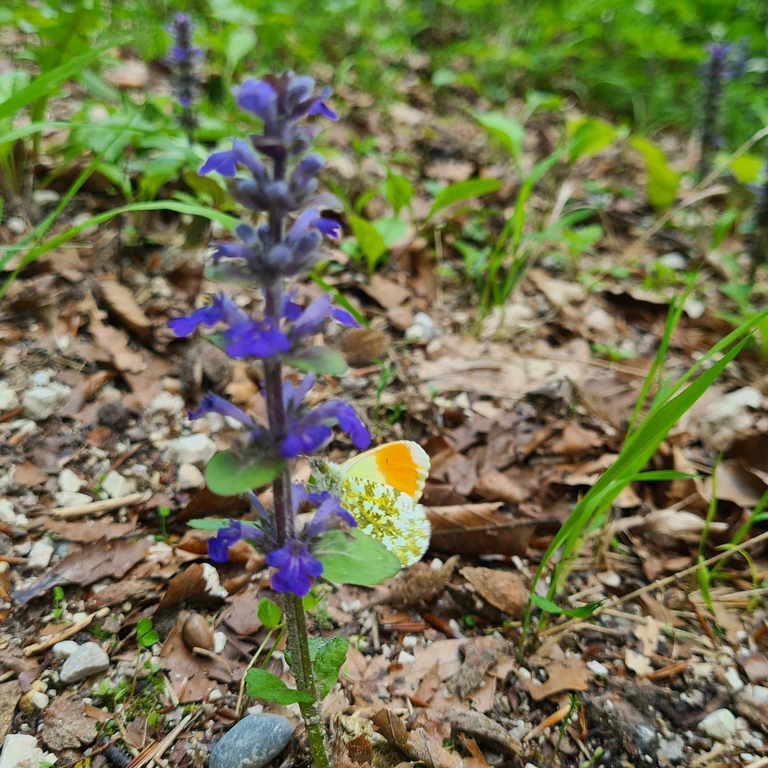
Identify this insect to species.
Anthocharis cardamines
